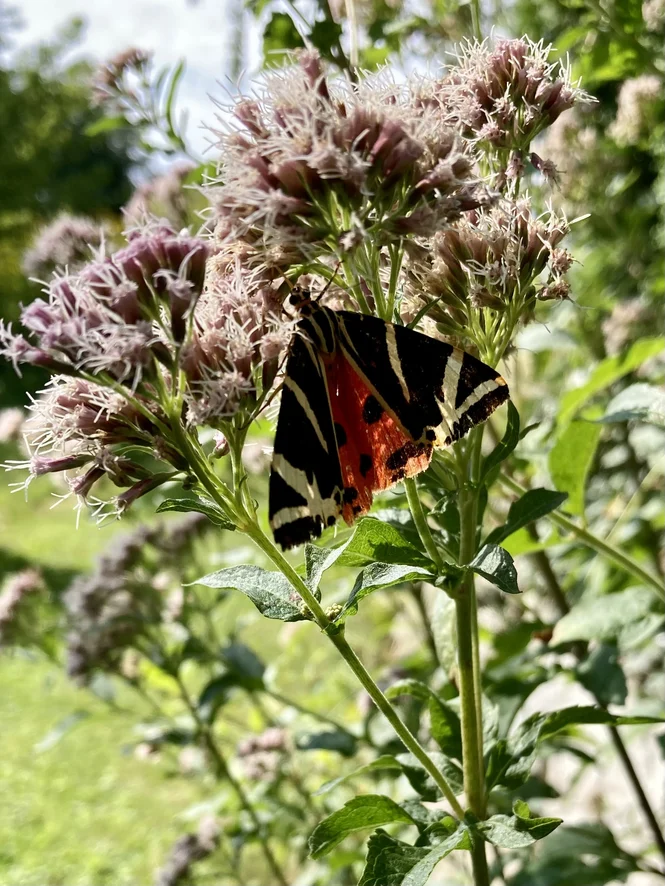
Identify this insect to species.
Euplagia quadripunctaria
